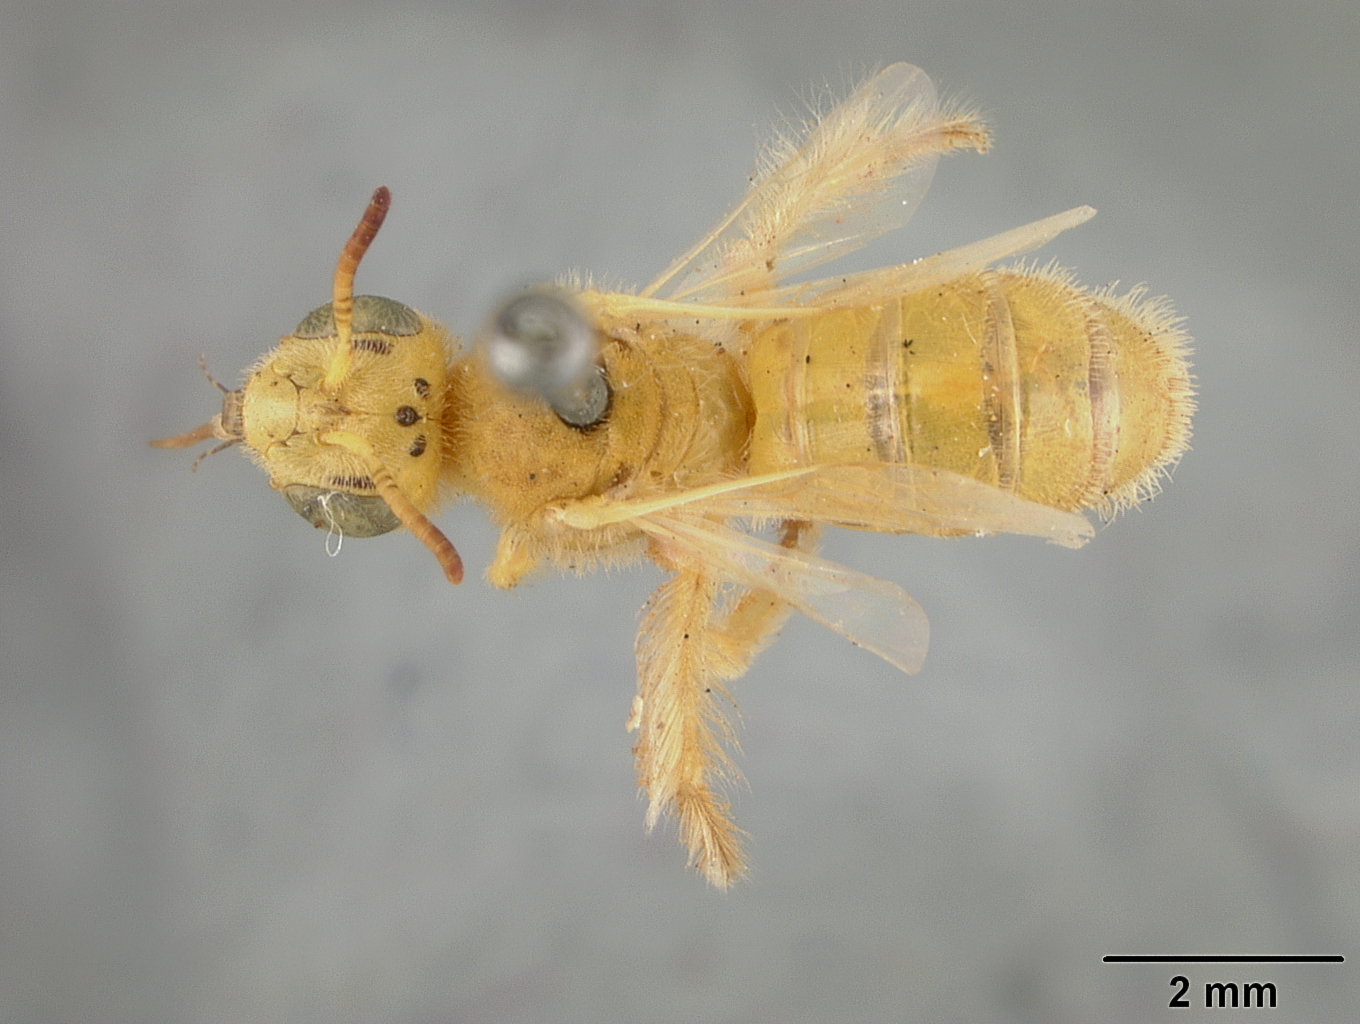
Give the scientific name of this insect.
Perdita beata
